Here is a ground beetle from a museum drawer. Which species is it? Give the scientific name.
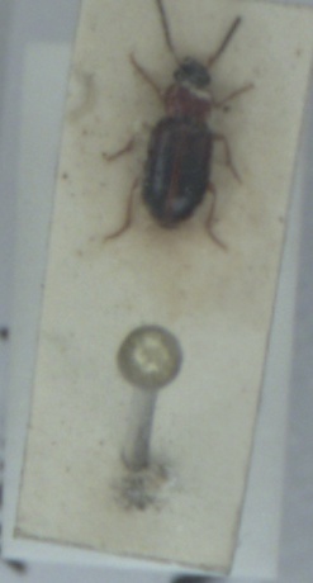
Acupalpus flavicollis
